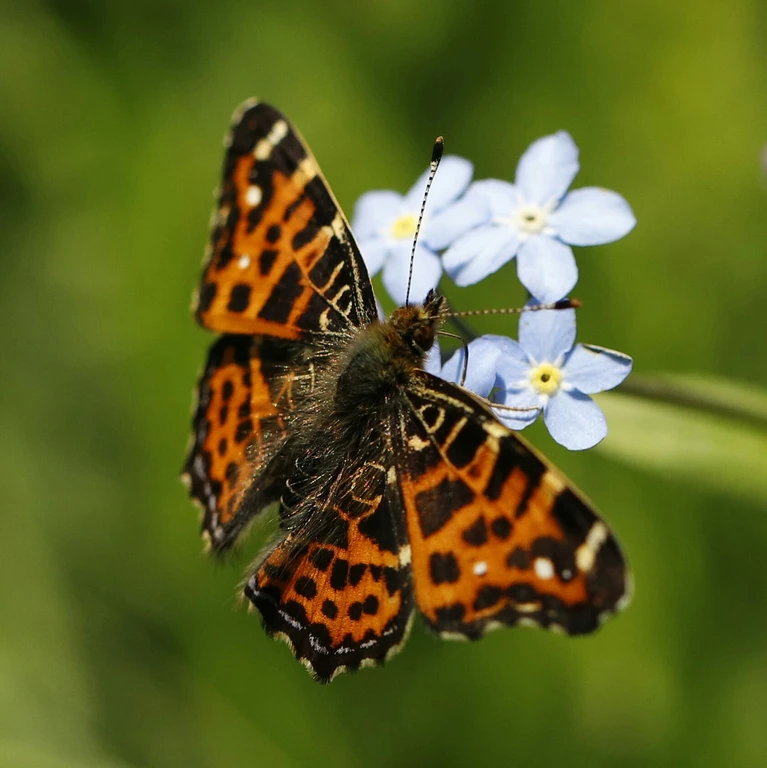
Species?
Araschnia levana
